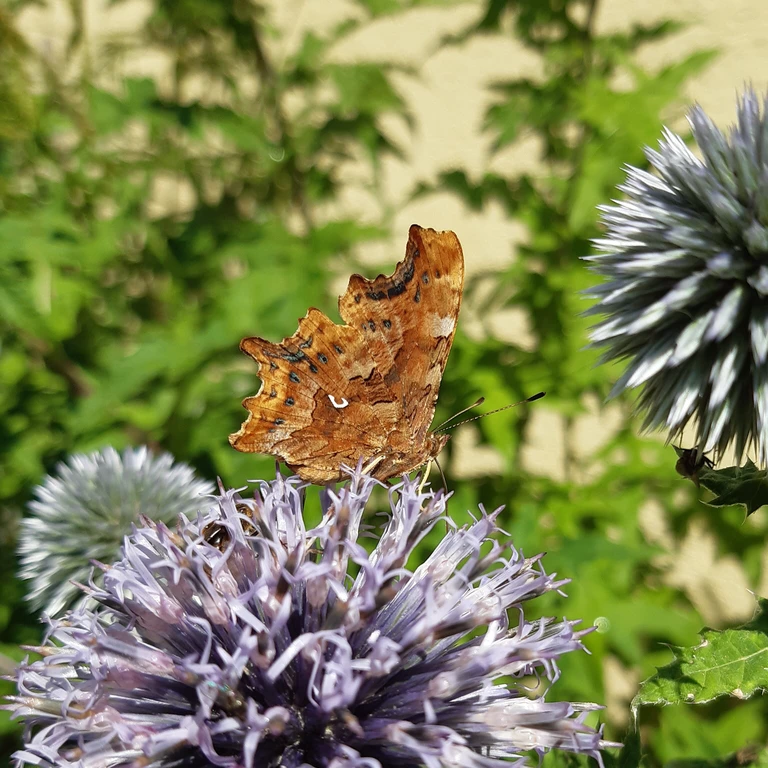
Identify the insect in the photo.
Polygonia c-album
